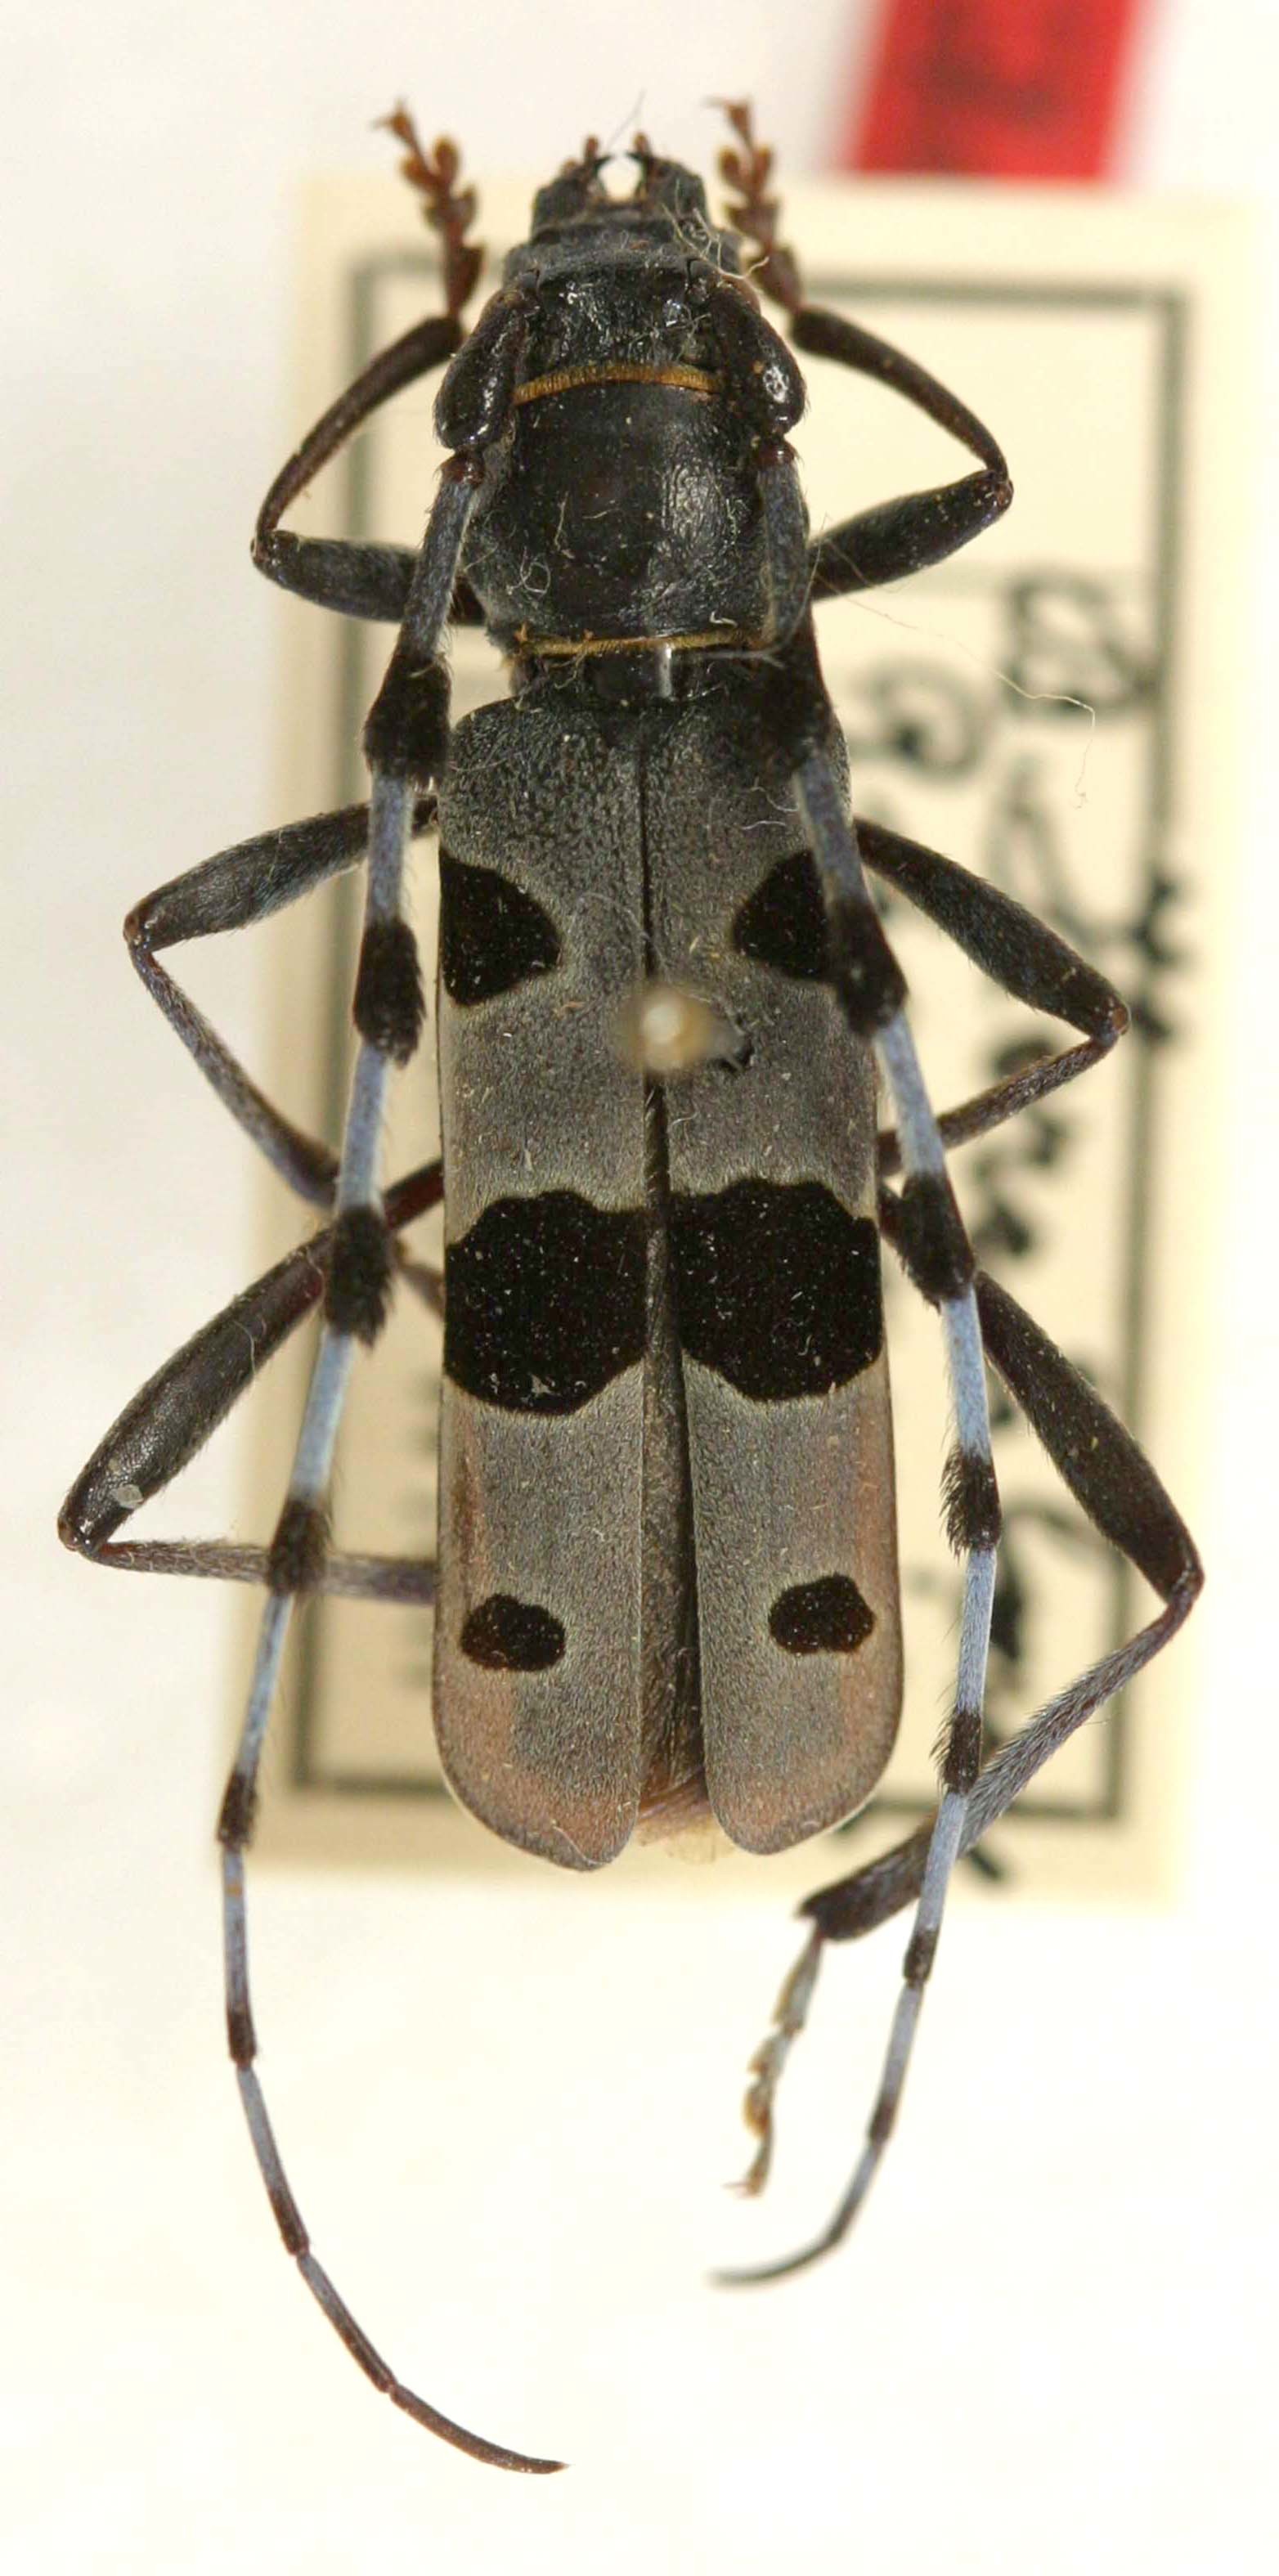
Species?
Rosalia batesi
